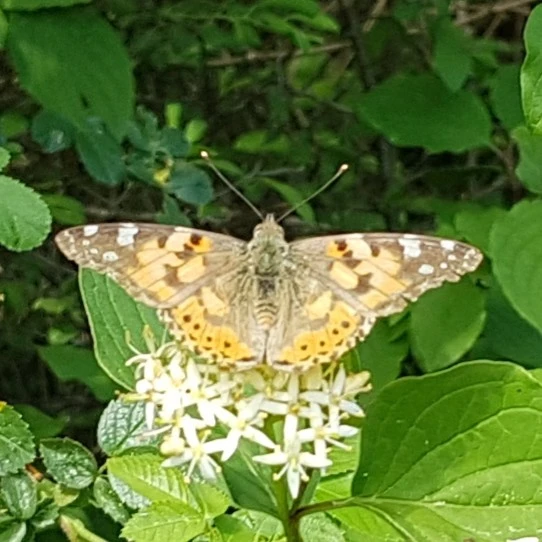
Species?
Vanessa cardui
